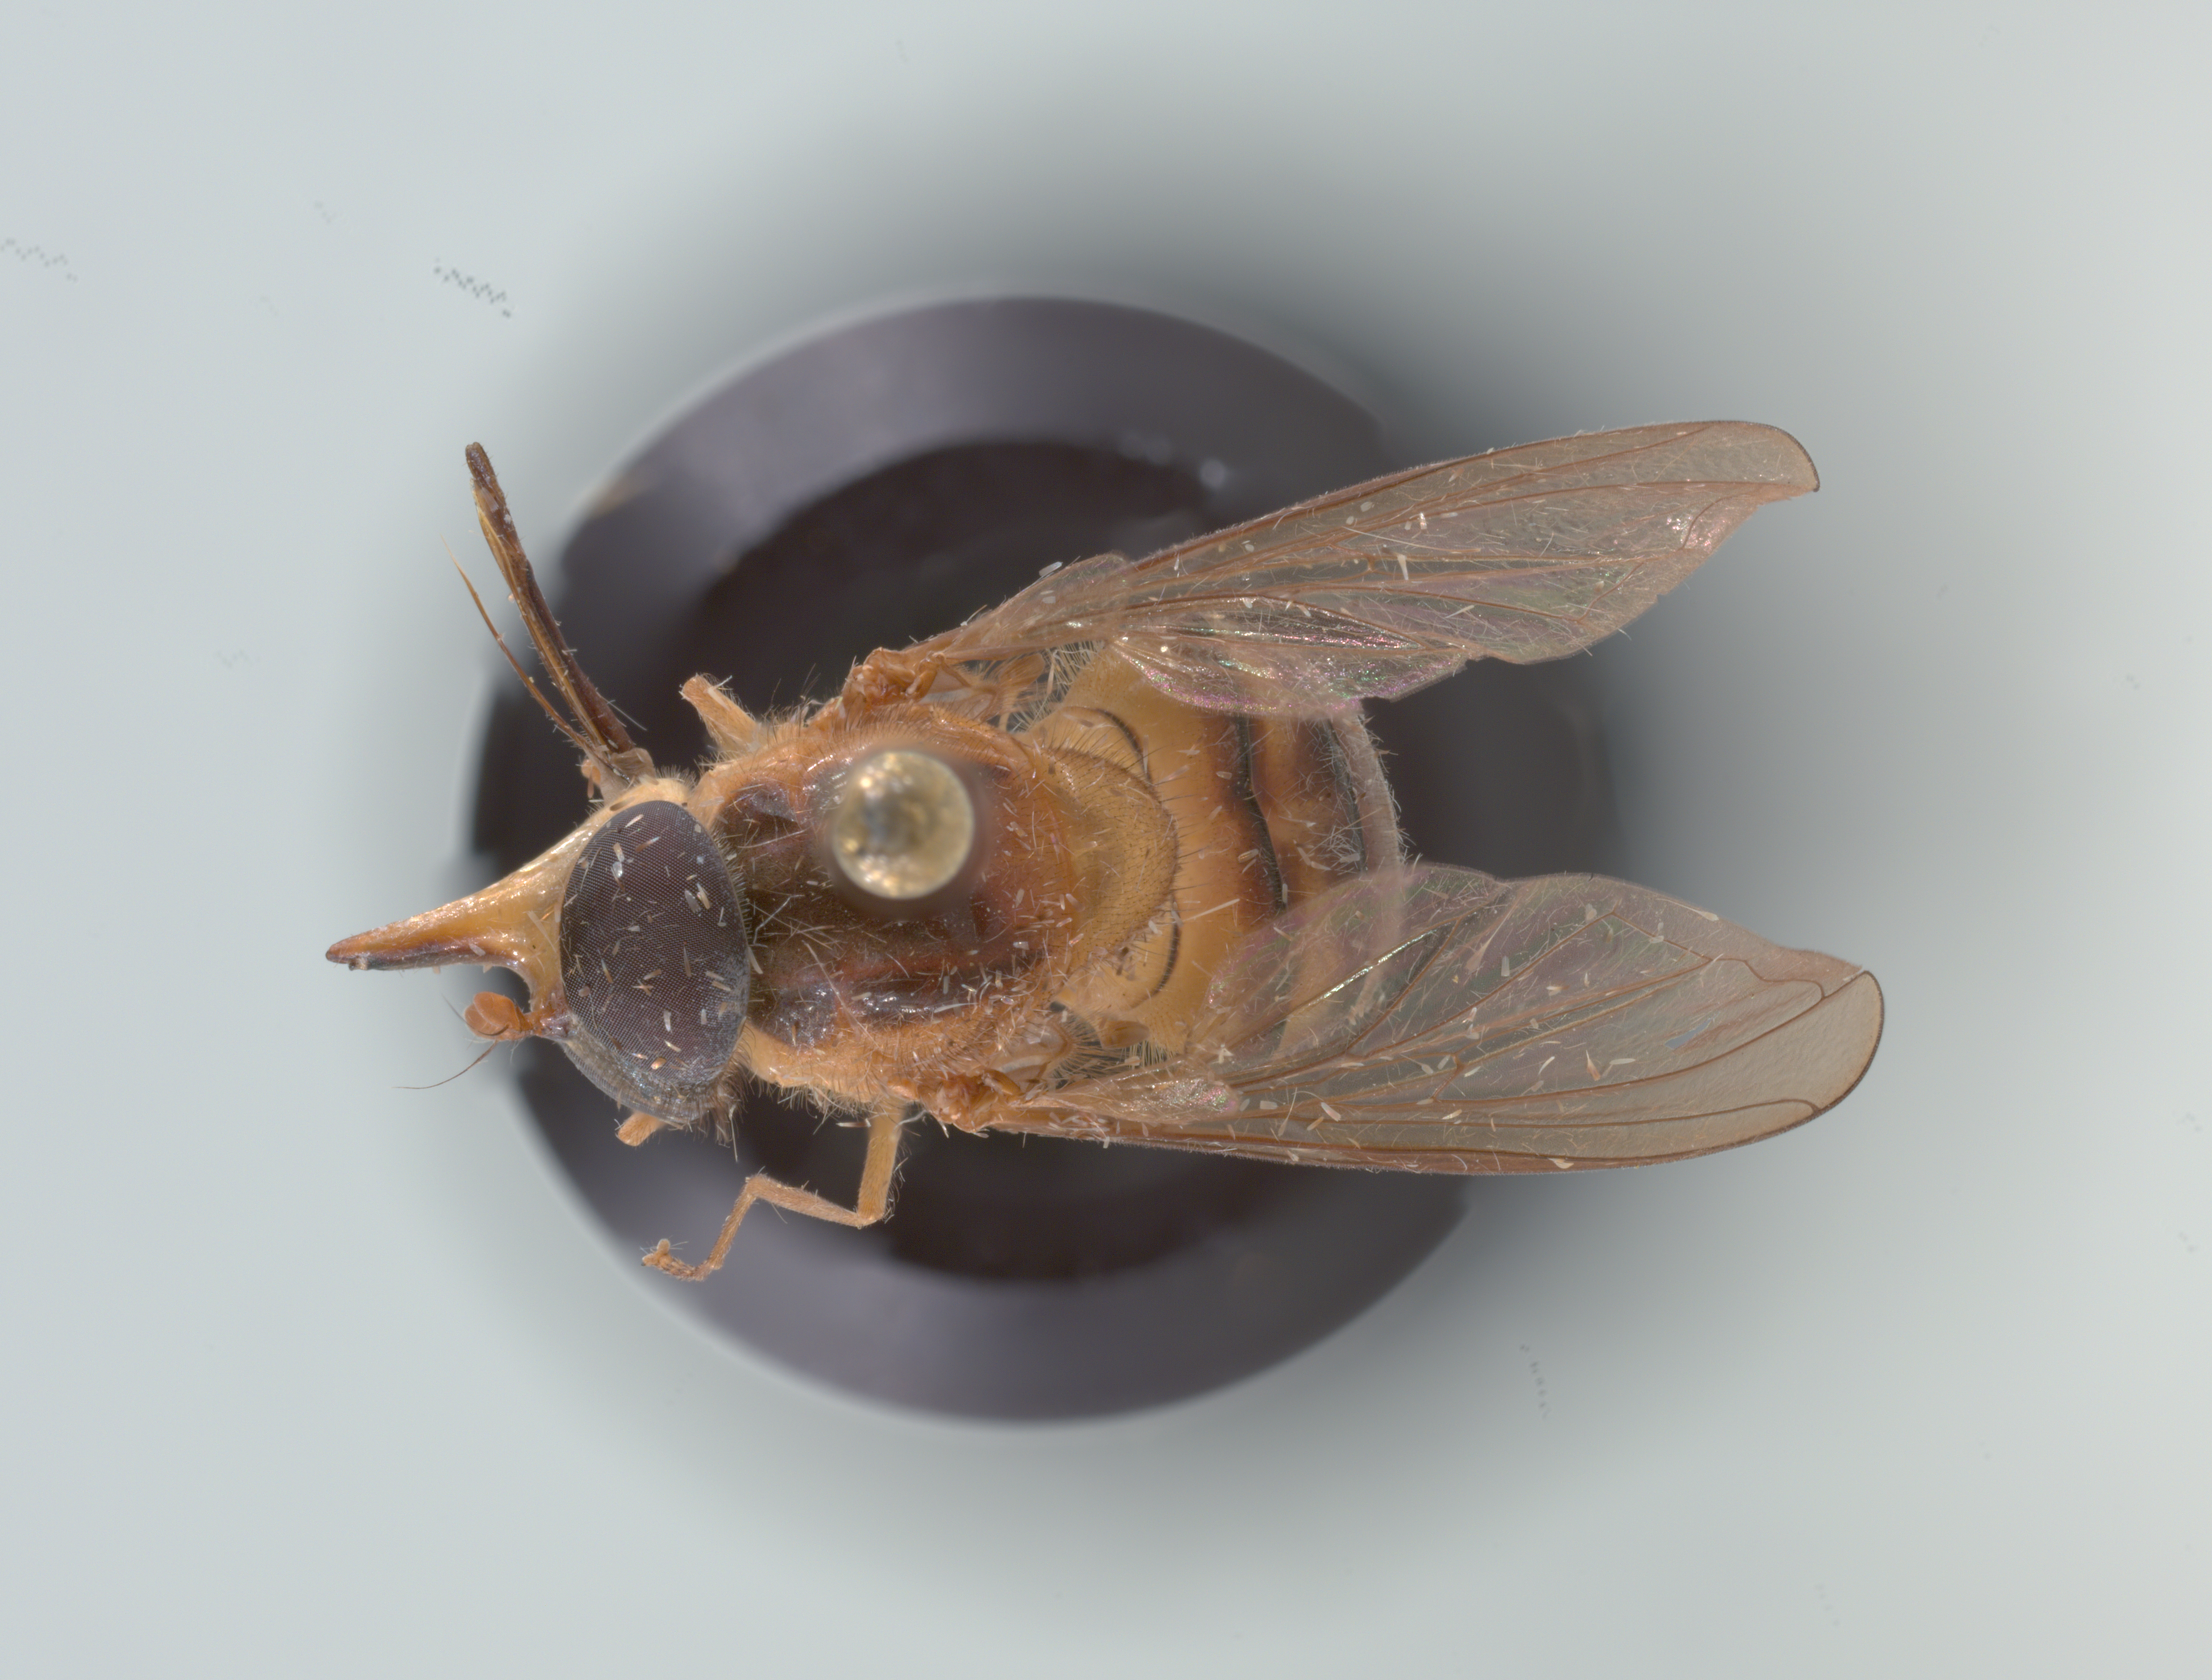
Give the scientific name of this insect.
Rhingia mecyana
